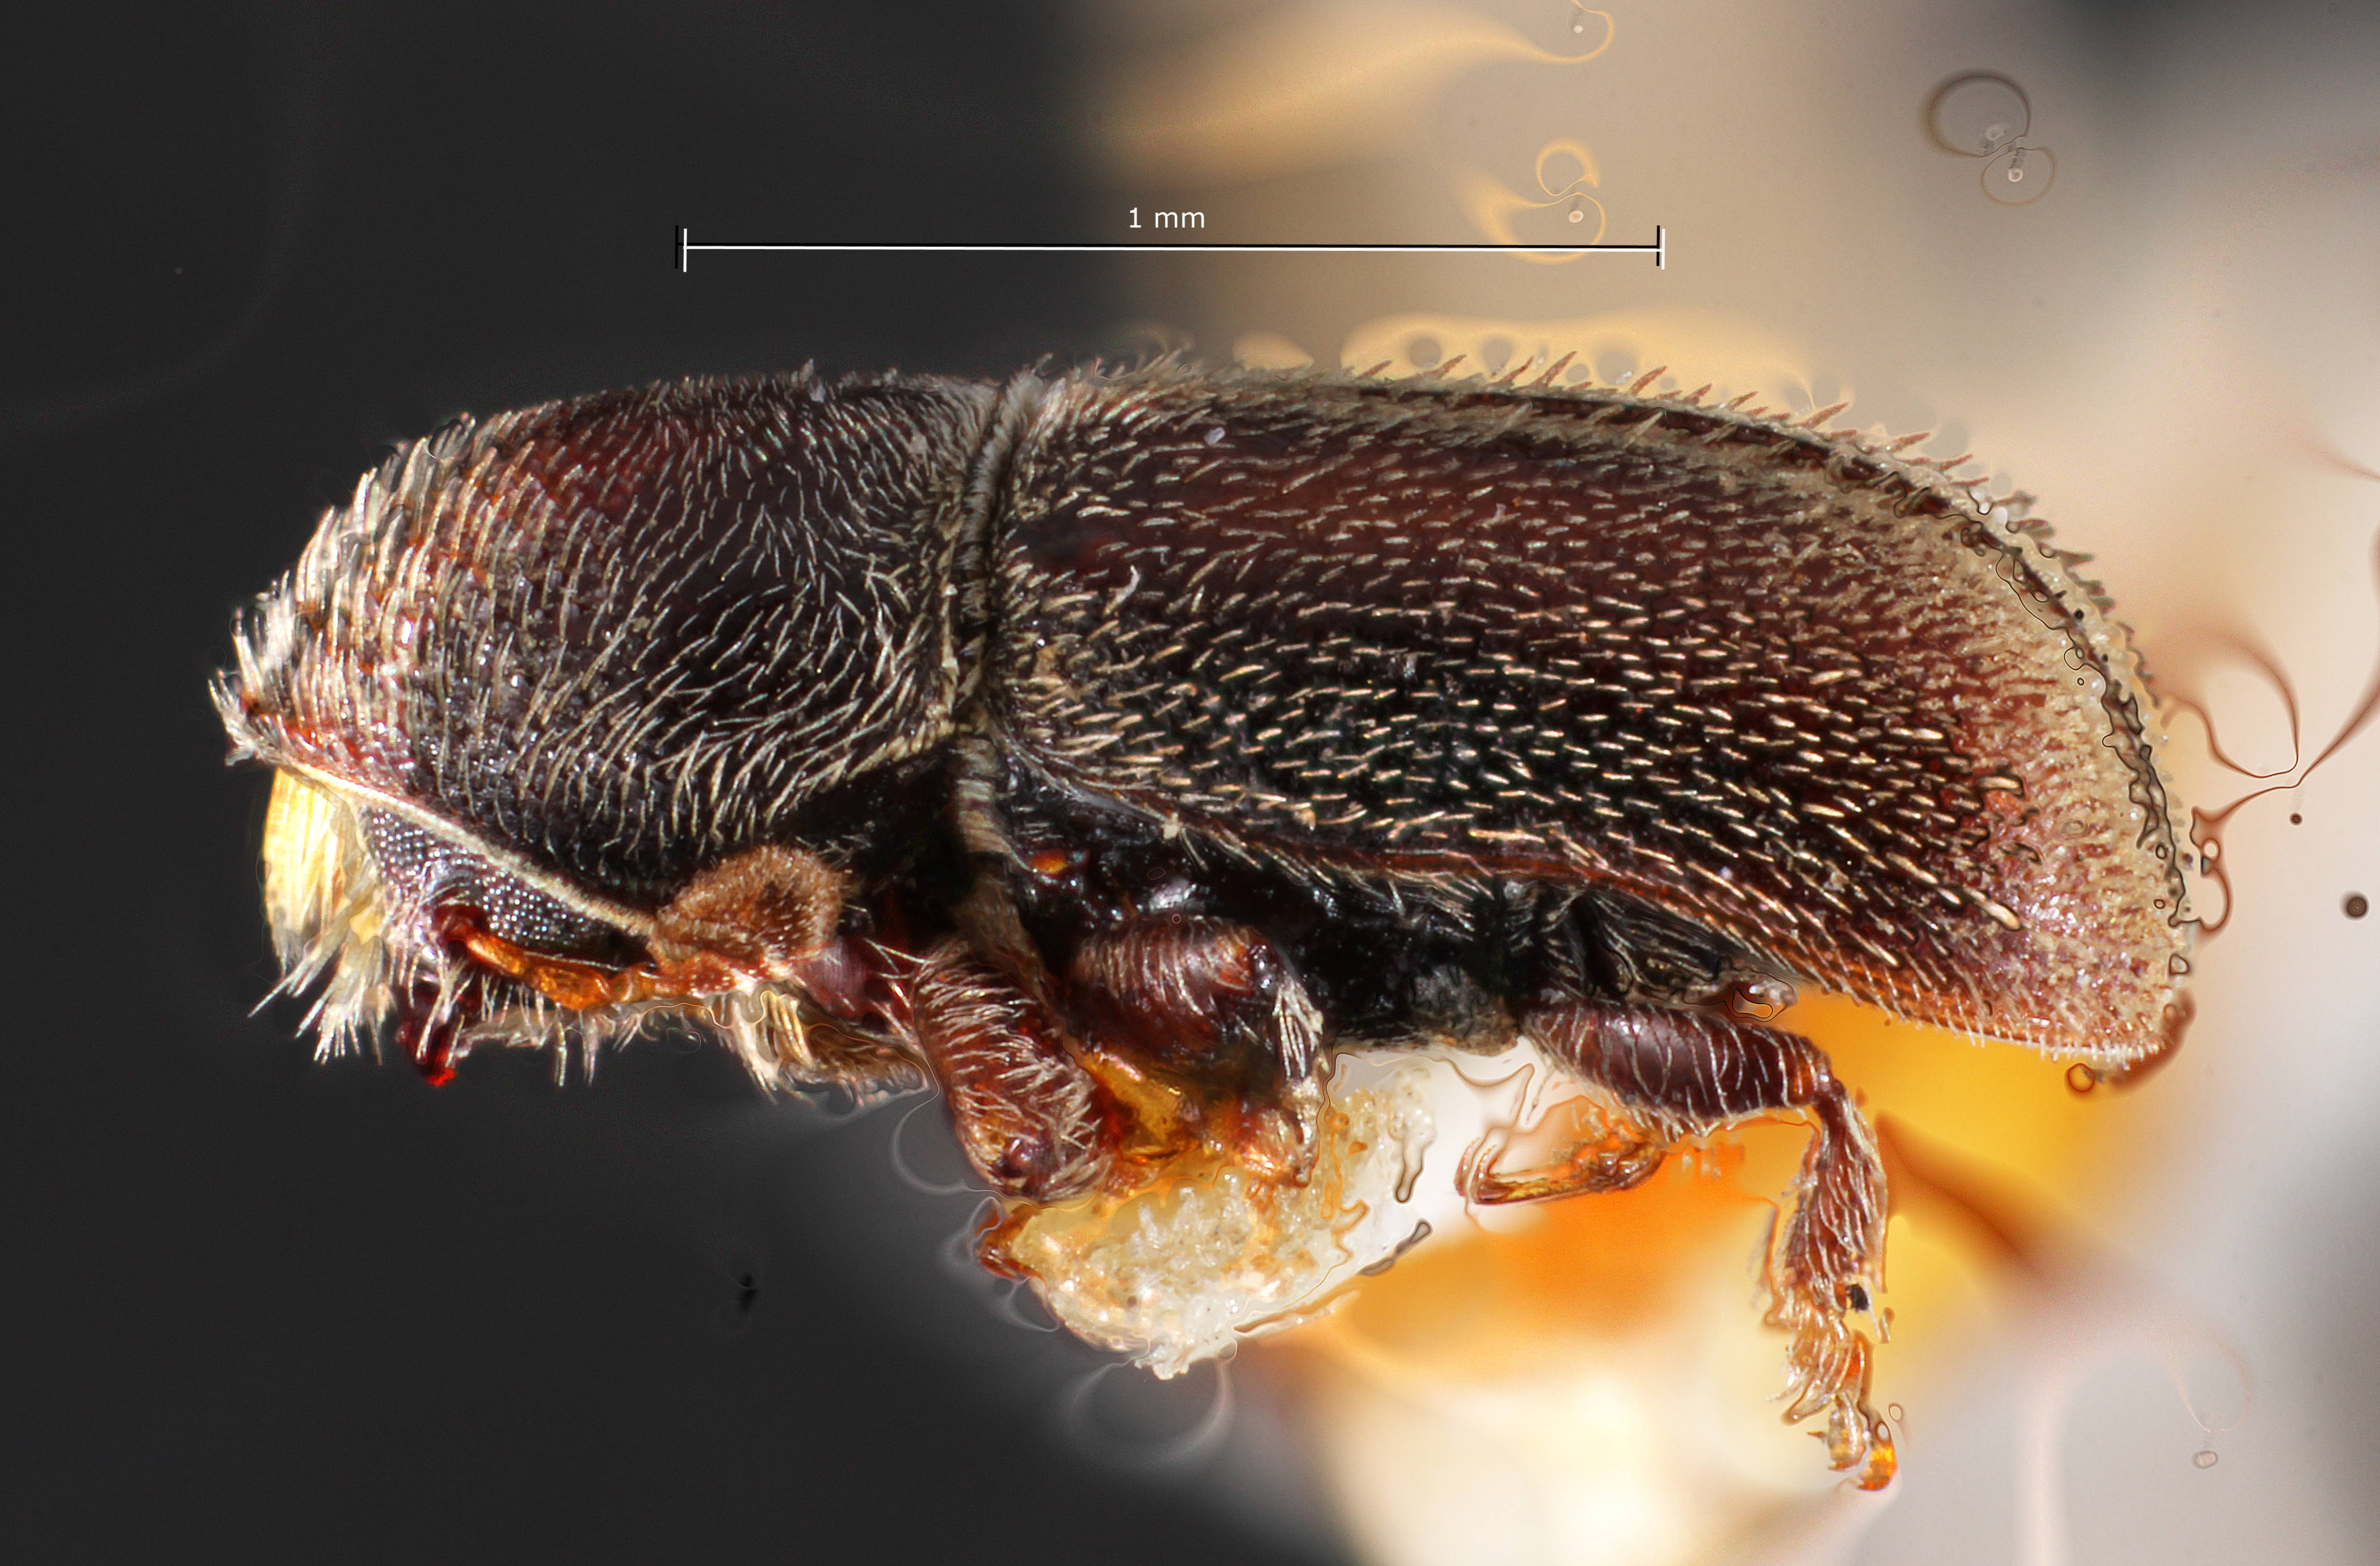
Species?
Pseudopityophthorus opacicollis
